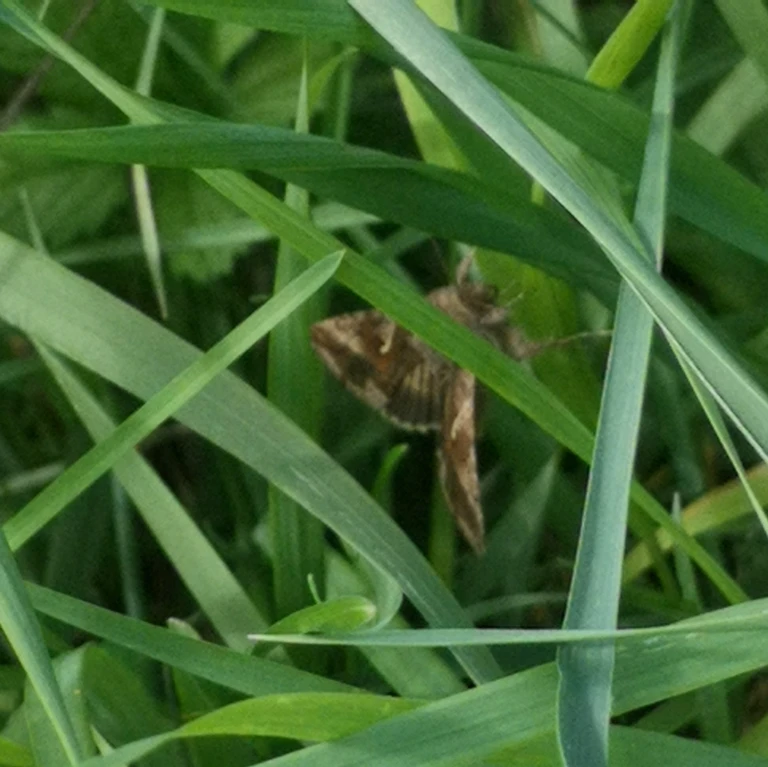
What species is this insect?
Autographa gamma
